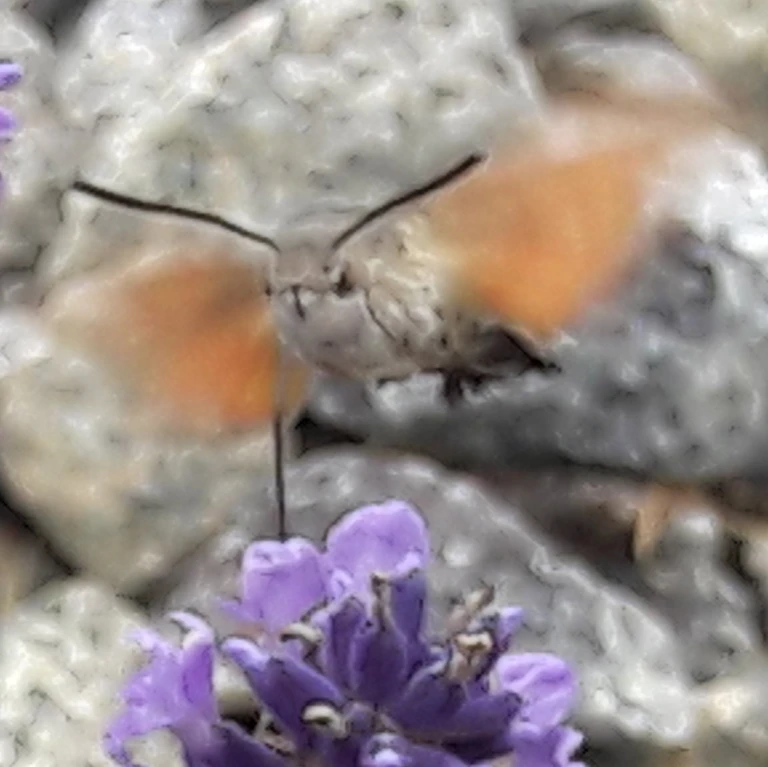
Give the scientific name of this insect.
Macroglossum stellatarum
